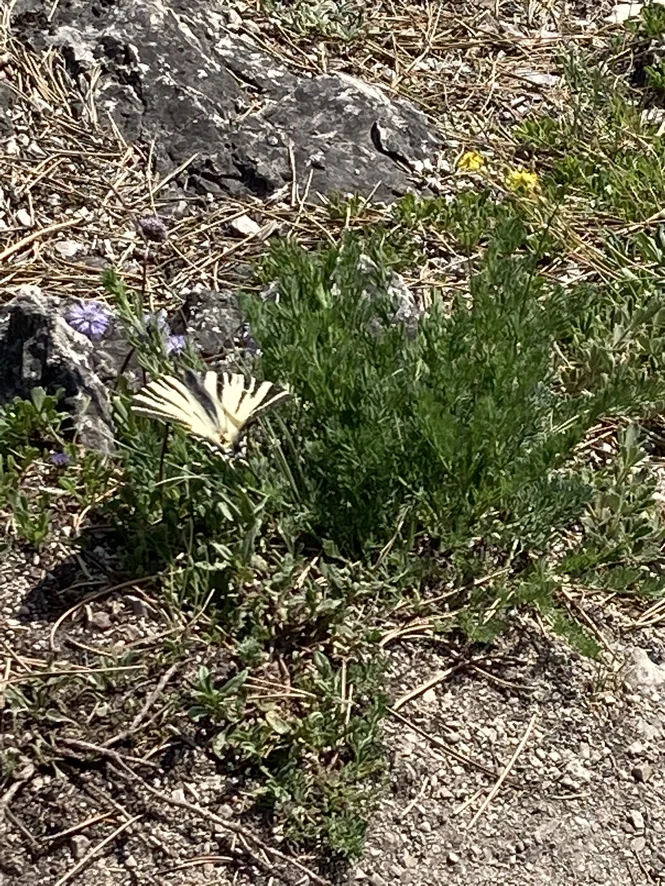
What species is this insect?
Iphiclides podalirius
